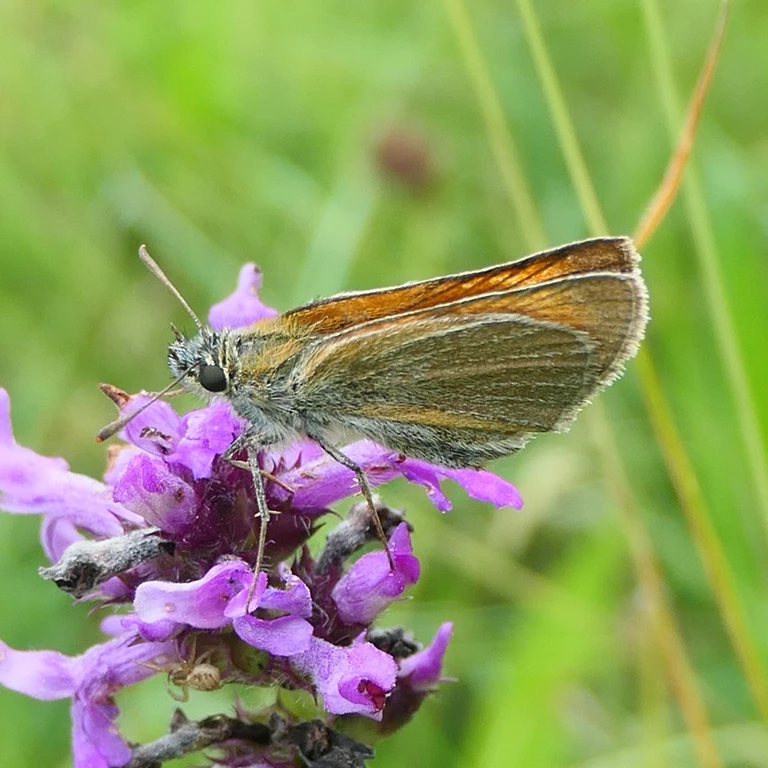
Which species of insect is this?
Thymelicus sylvestris
